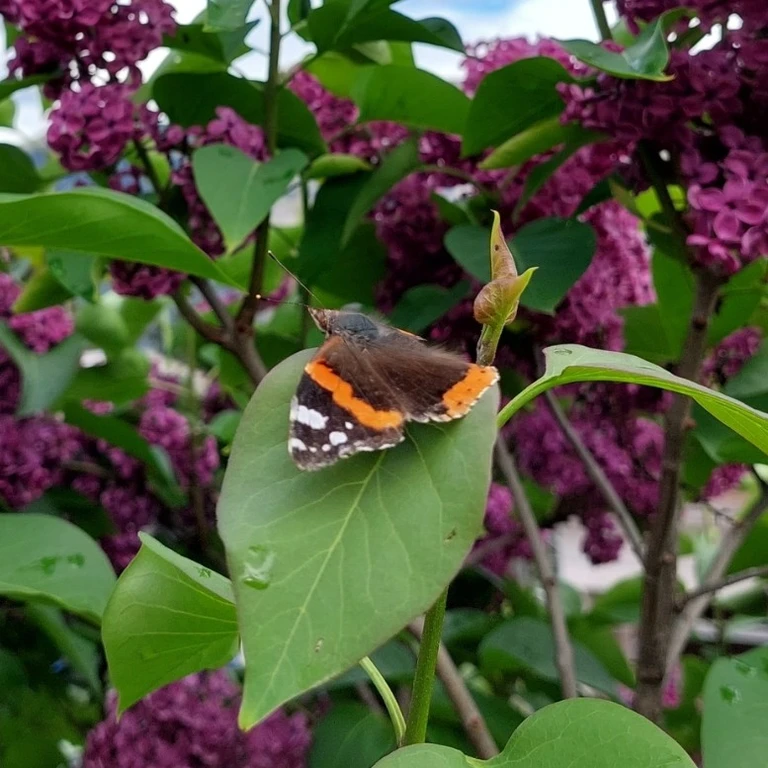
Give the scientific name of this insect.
Vanessa atalanta
